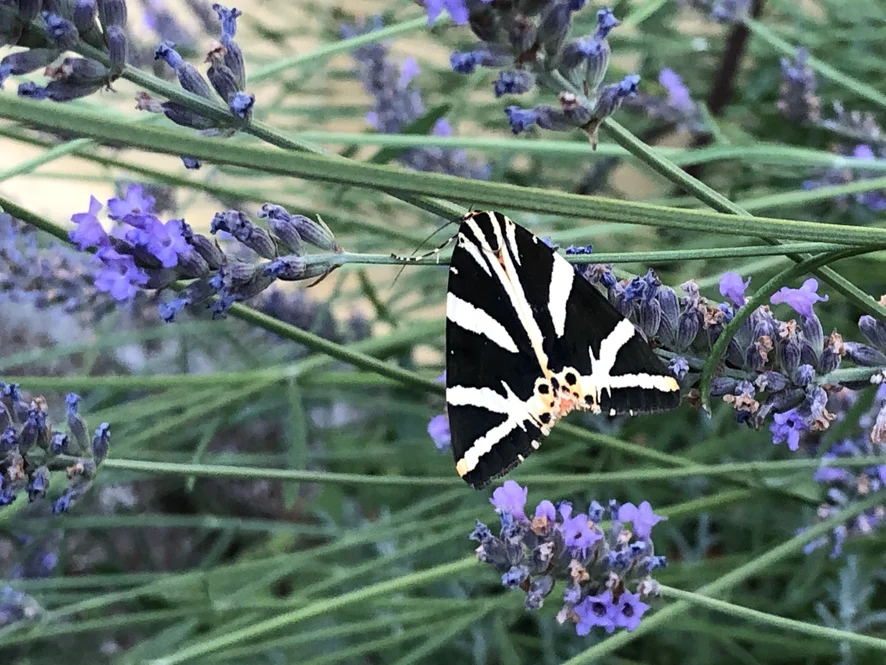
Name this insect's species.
Euplagia quadripunctaria
